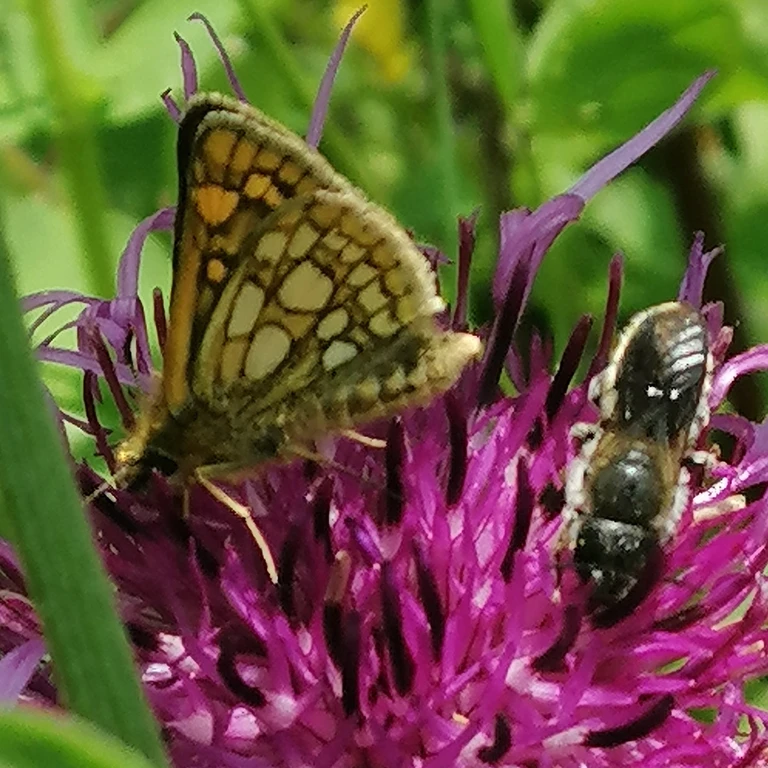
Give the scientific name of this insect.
Carterocephalus palaemon
